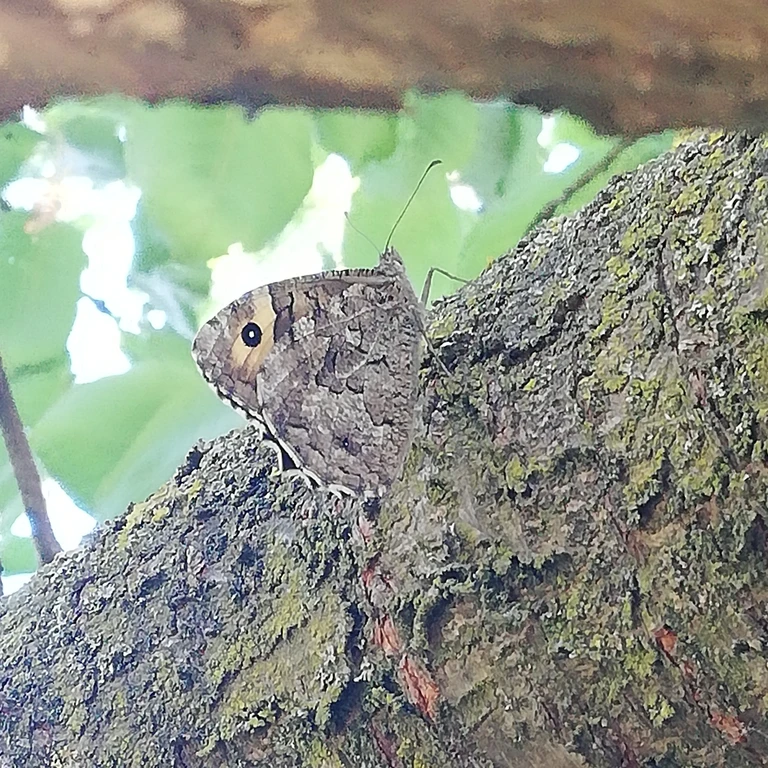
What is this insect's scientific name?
Hipparchia semele
